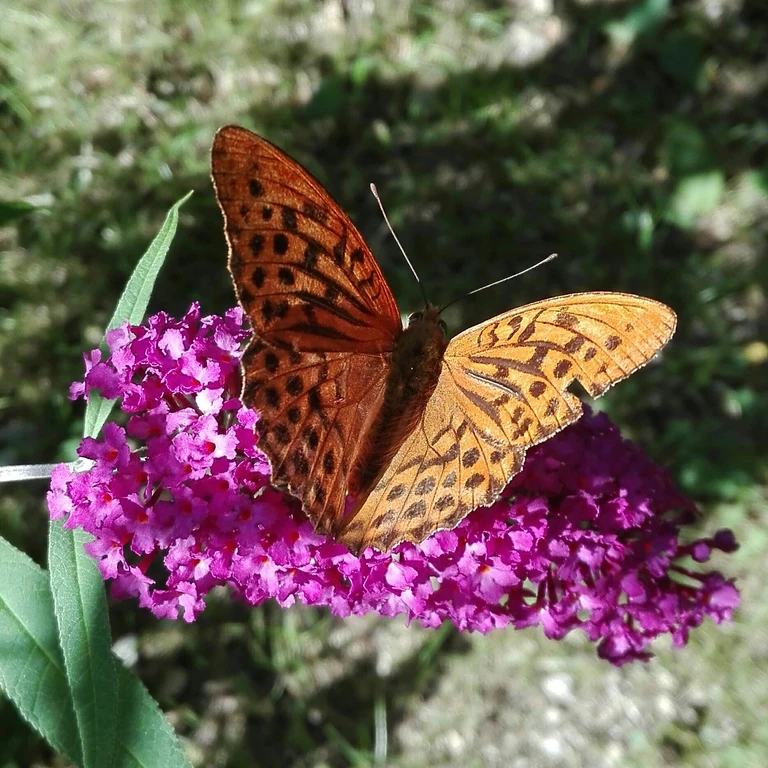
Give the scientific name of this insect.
Argynnis paphia
